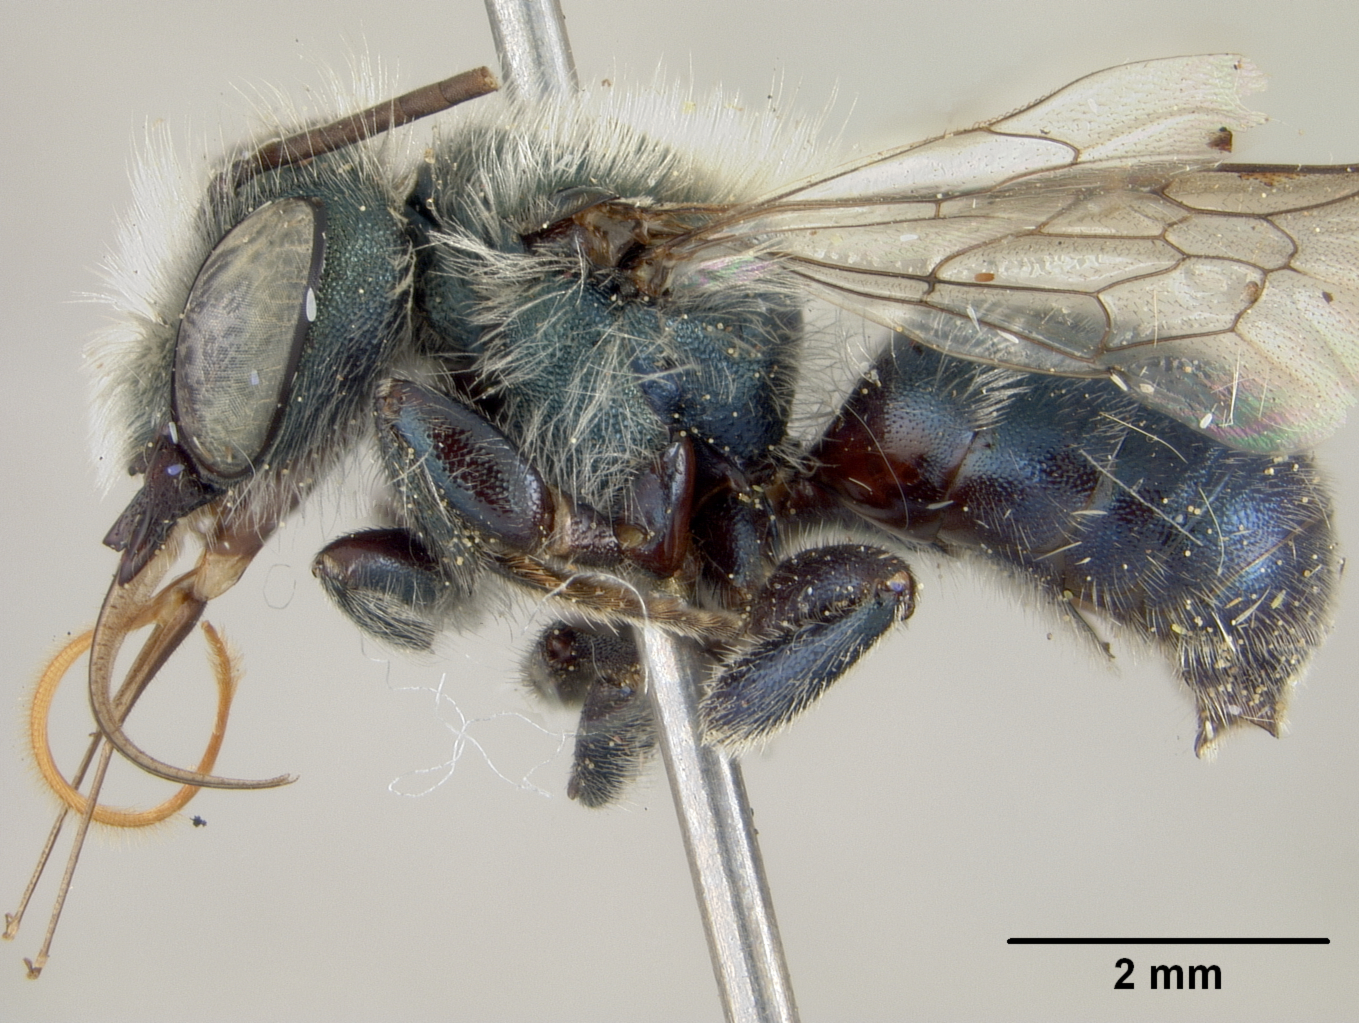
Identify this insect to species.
Osmia ramaleyi
